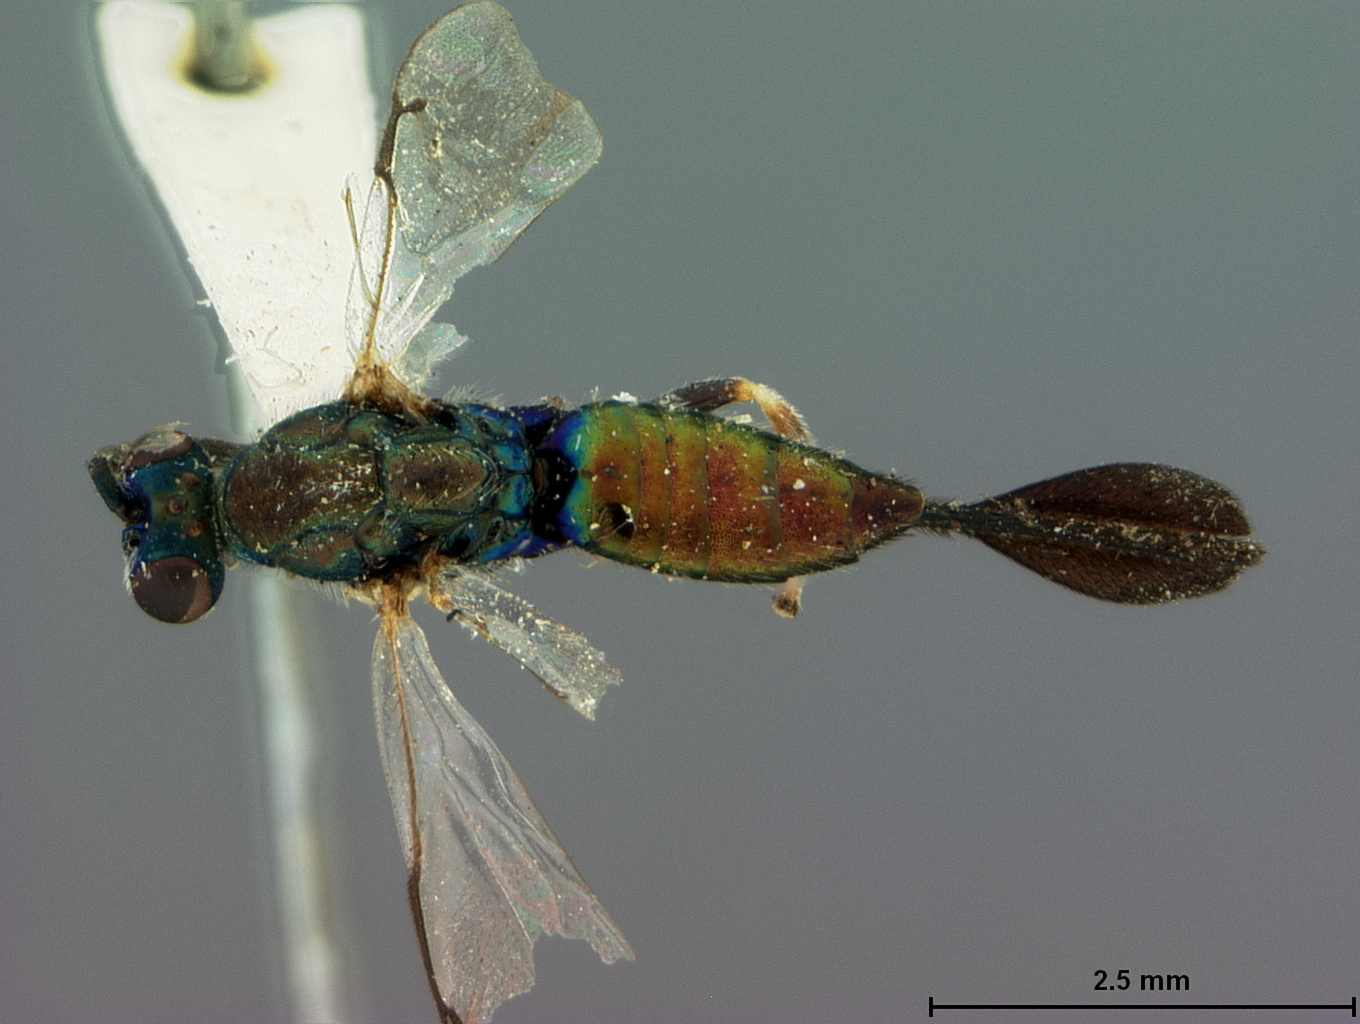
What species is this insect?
Dinoura auriventris
